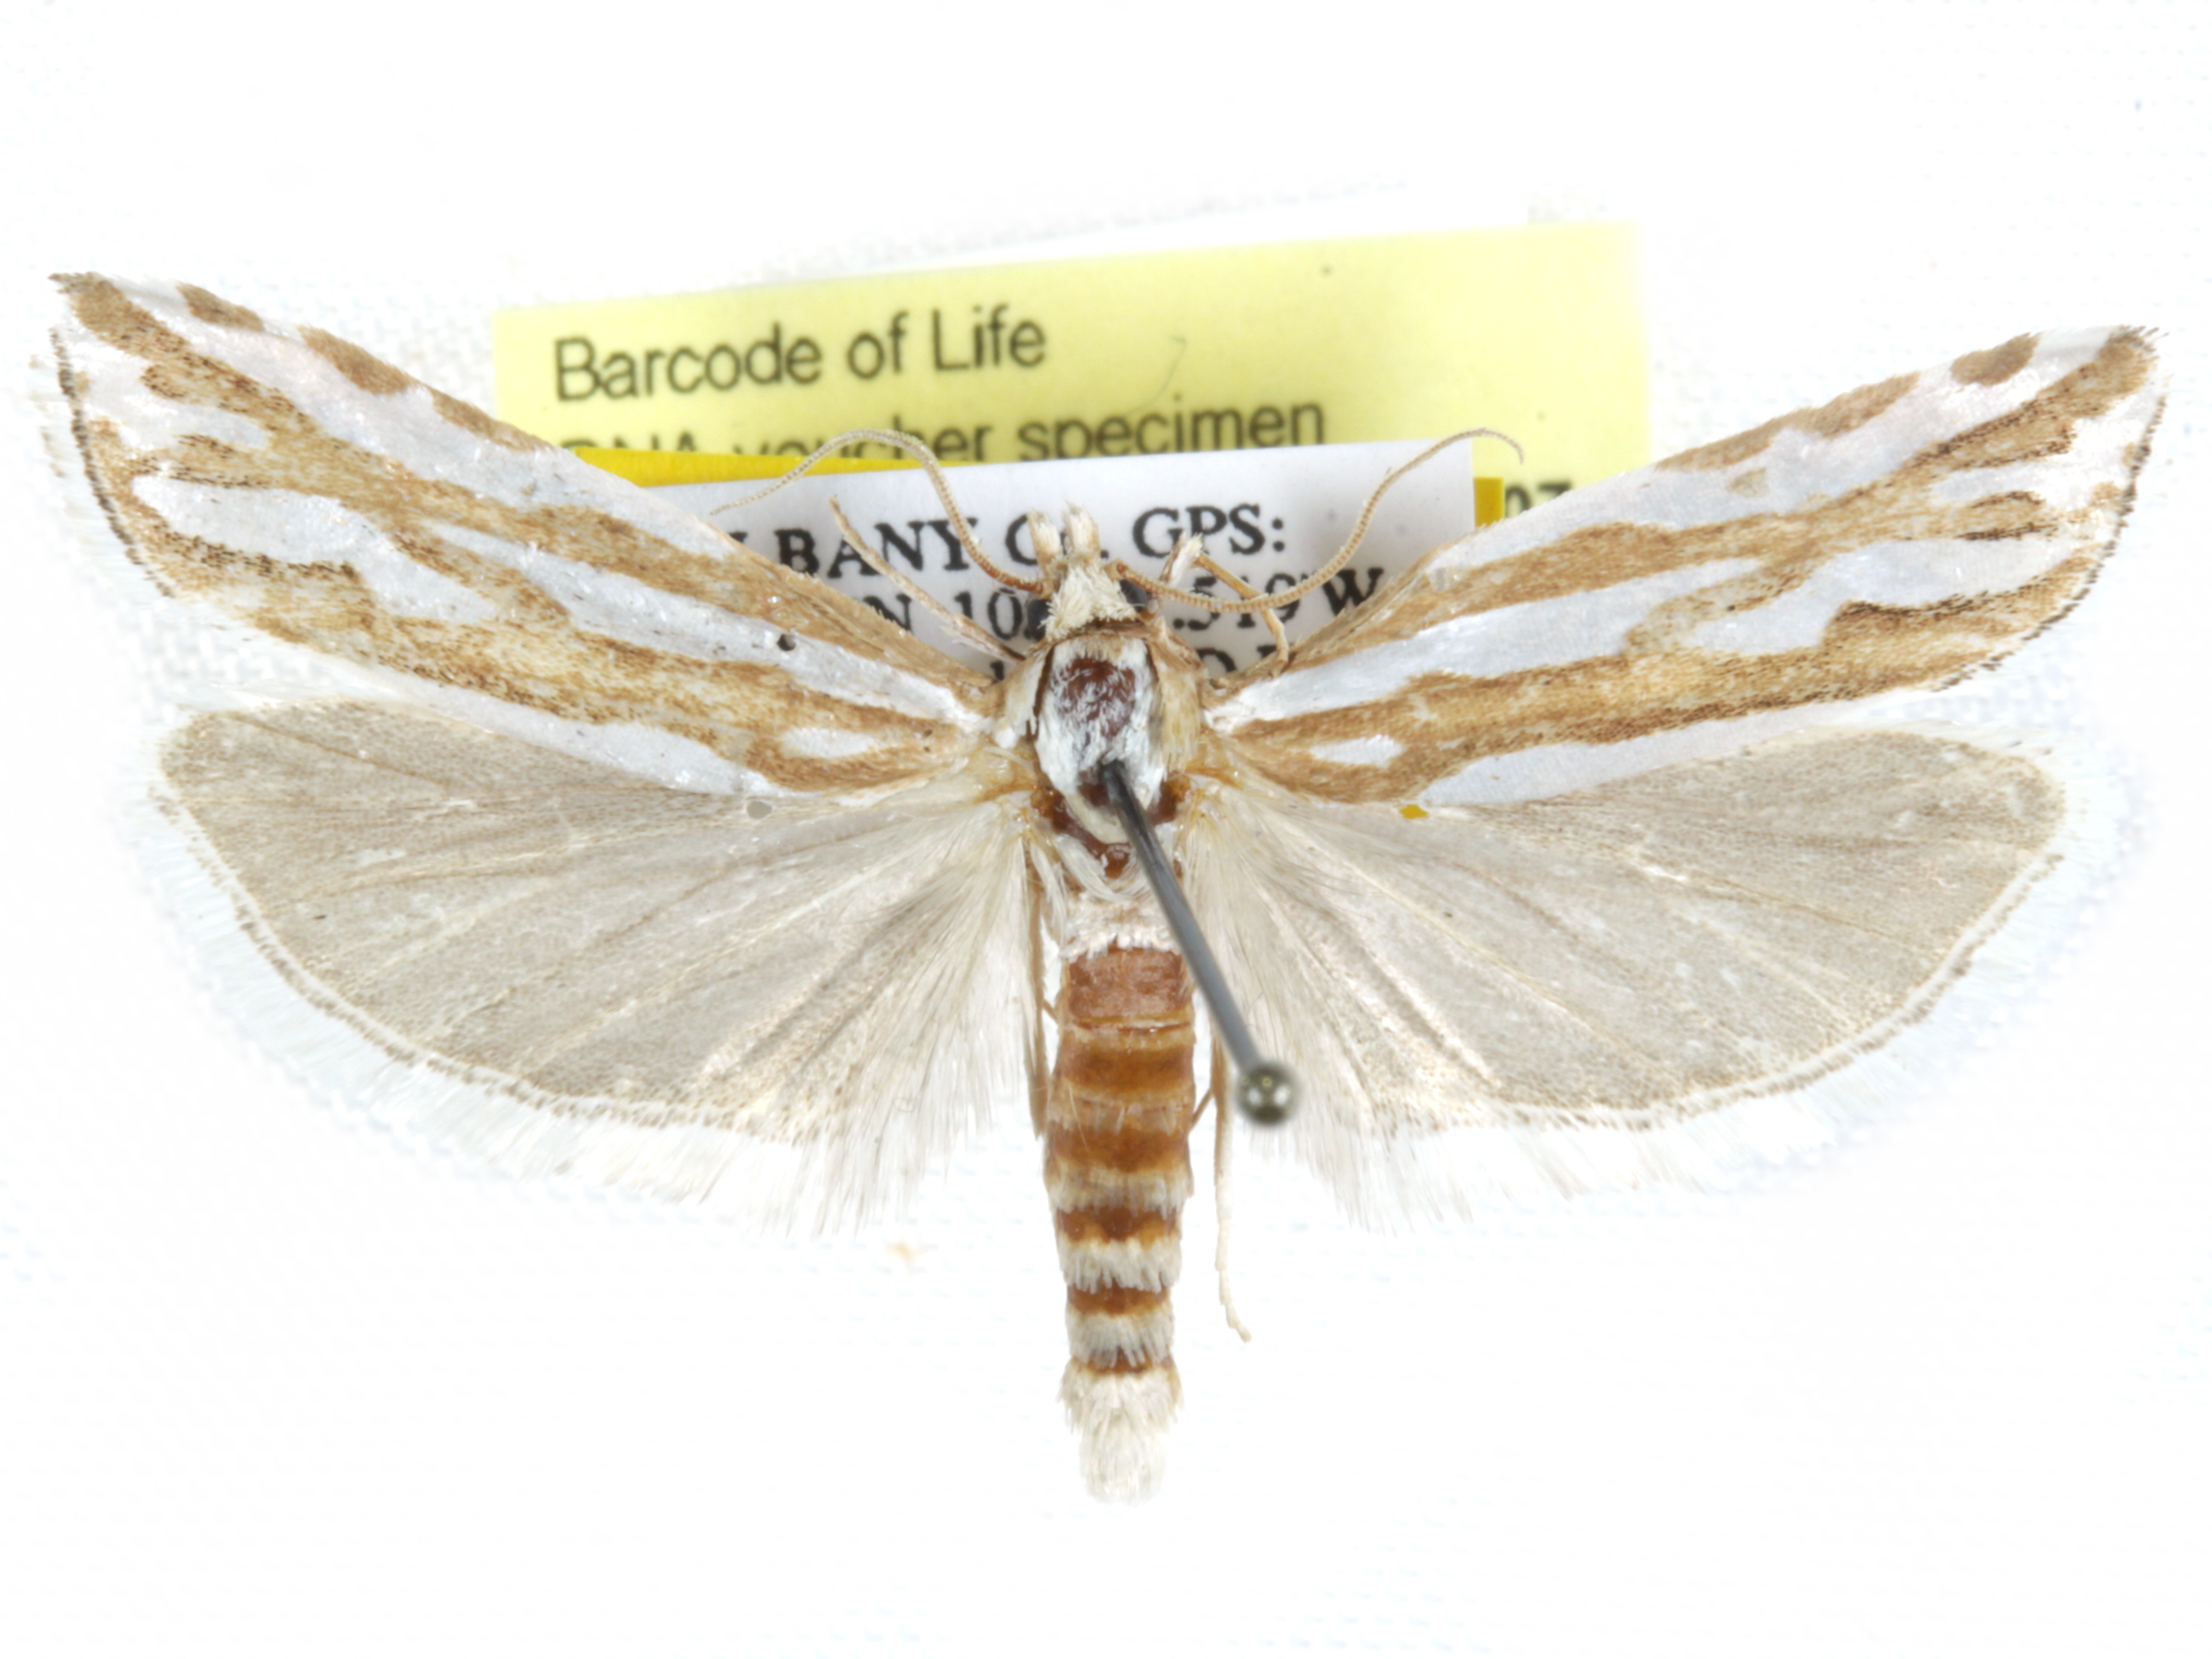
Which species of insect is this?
Pelochrista aurilineana
